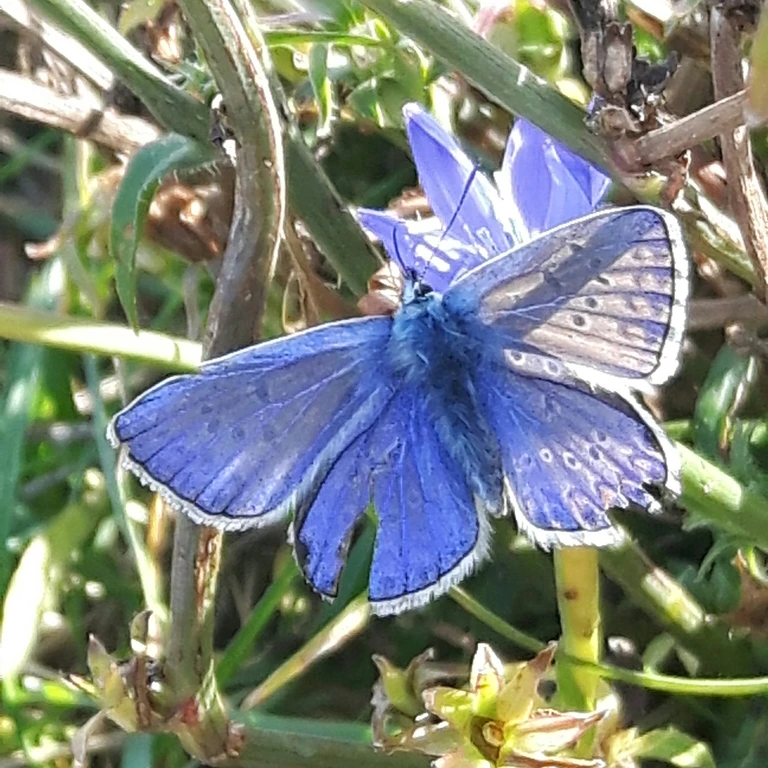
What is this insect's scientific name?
Polyommatus icarus
